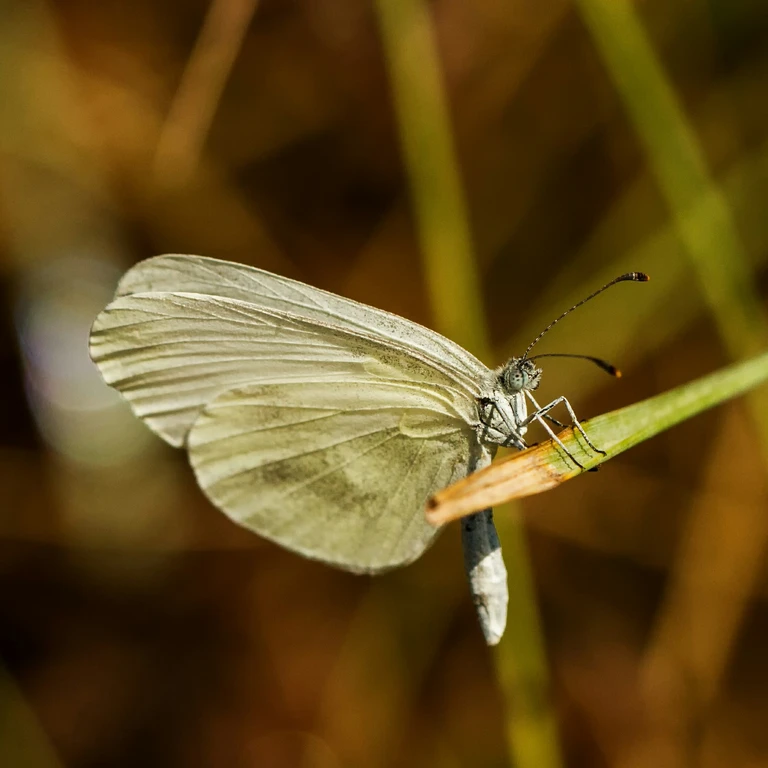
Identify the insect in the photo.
Leptidea sinapis/juvernica
